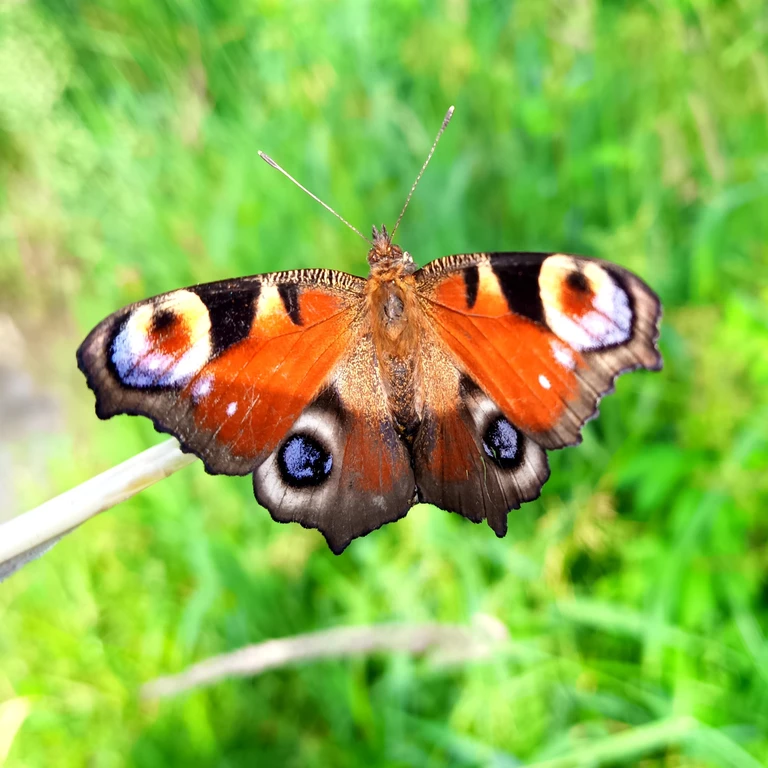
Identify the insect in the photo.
Aglais io
